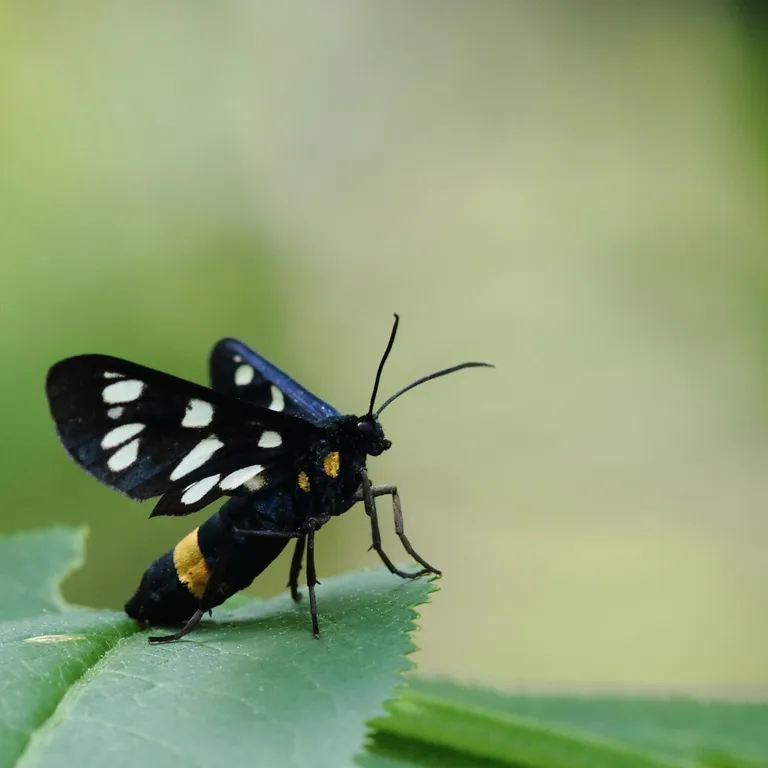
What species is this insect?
Amata phegea
